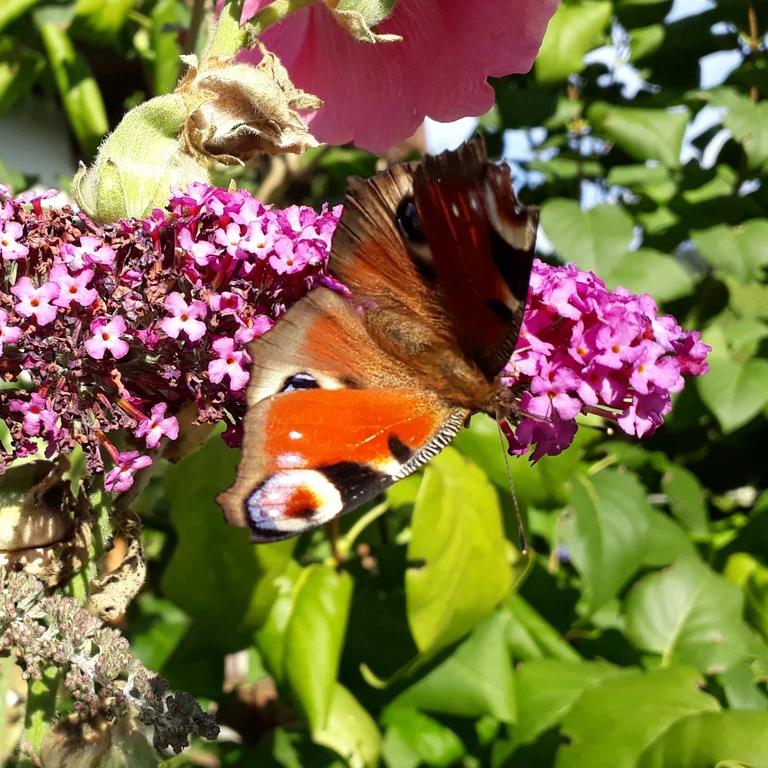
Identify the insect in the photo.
Aglais io
